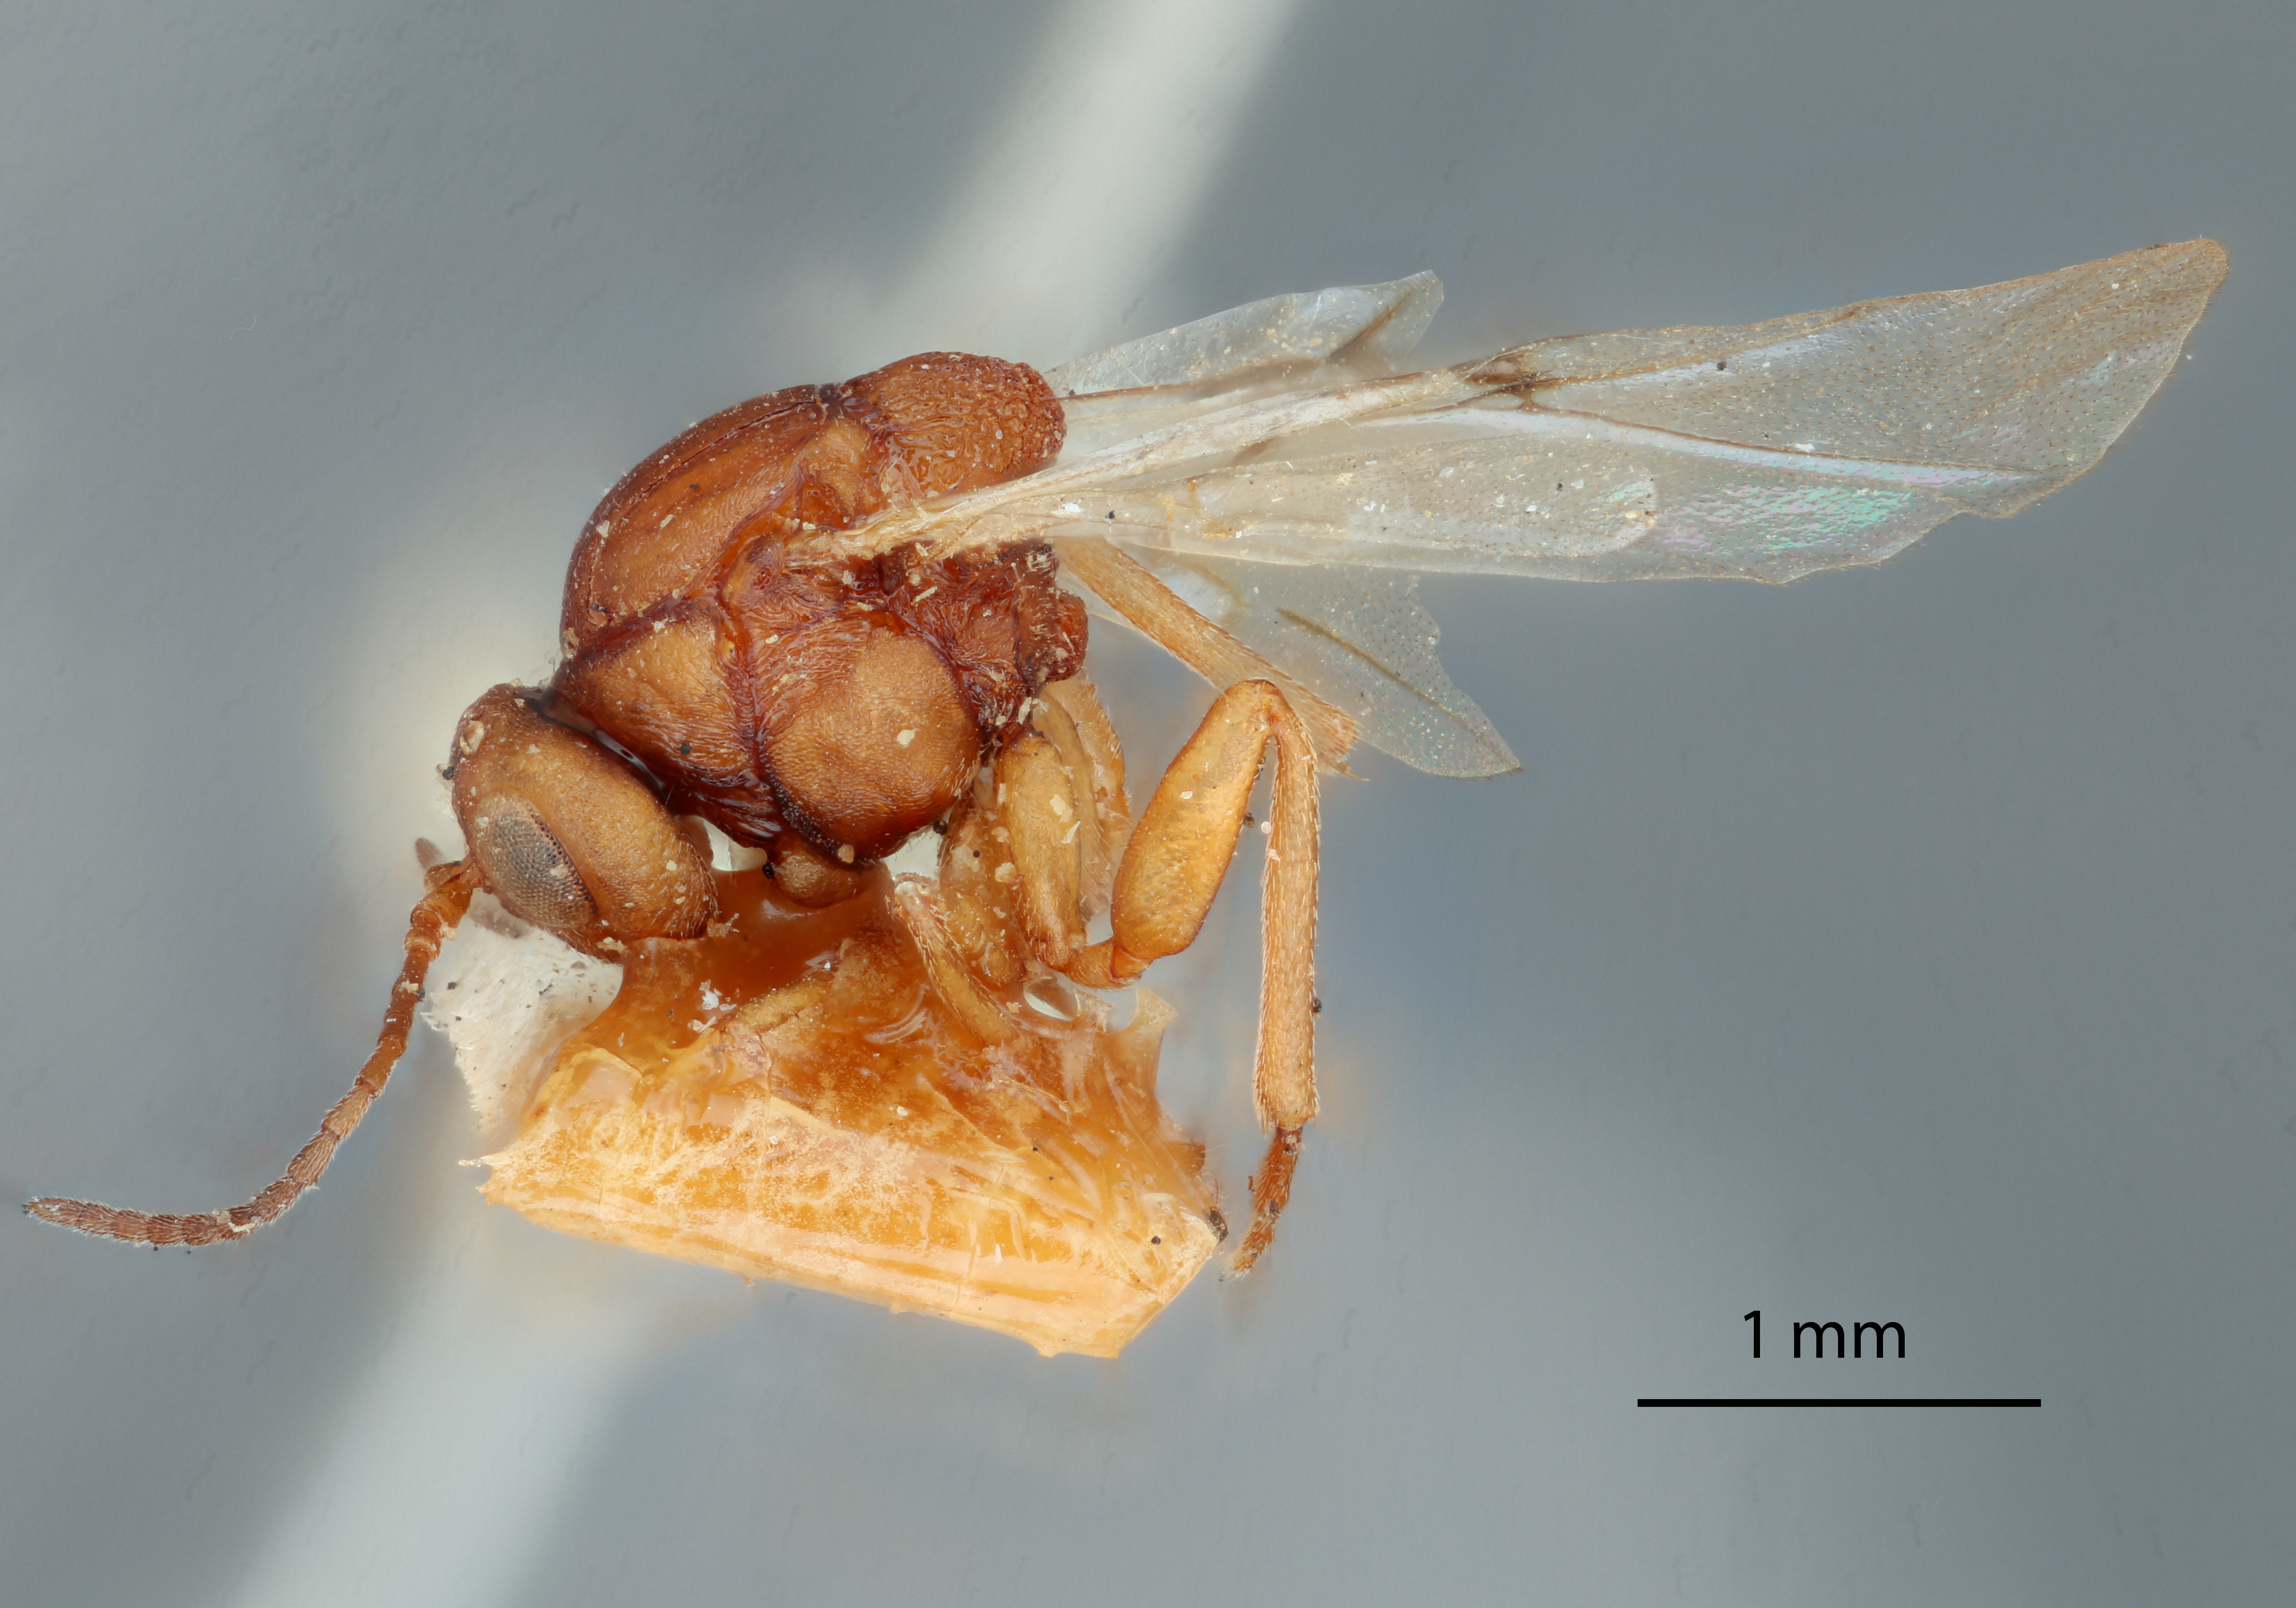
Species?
Cynips quercus
